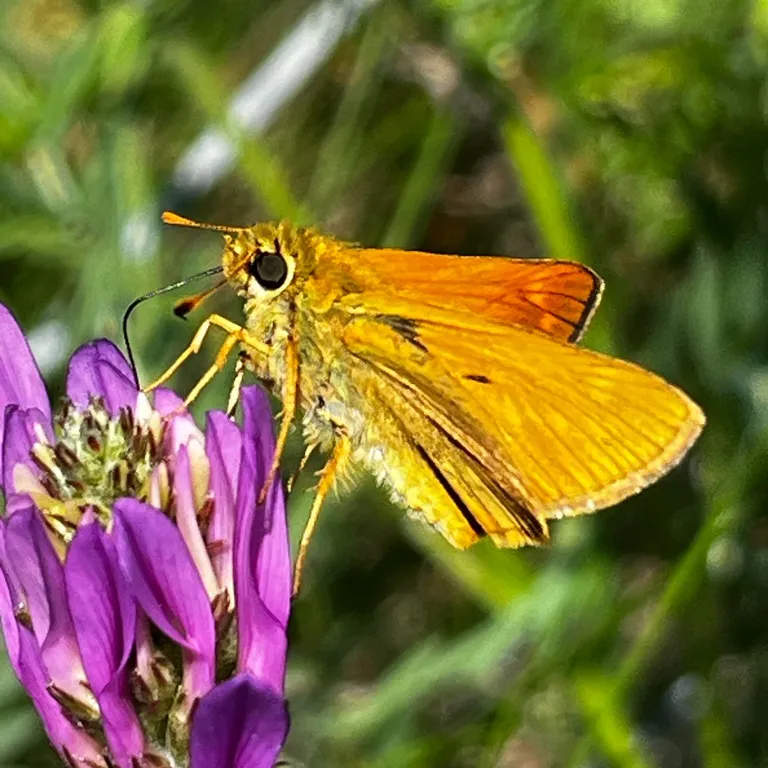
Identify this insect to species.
Ochlodes sylvanus (also Ochlodes venata)
